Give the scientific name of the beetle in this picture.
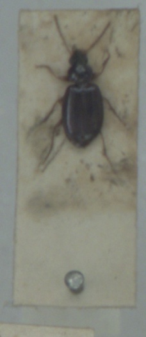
Ocys quinquestriatus
